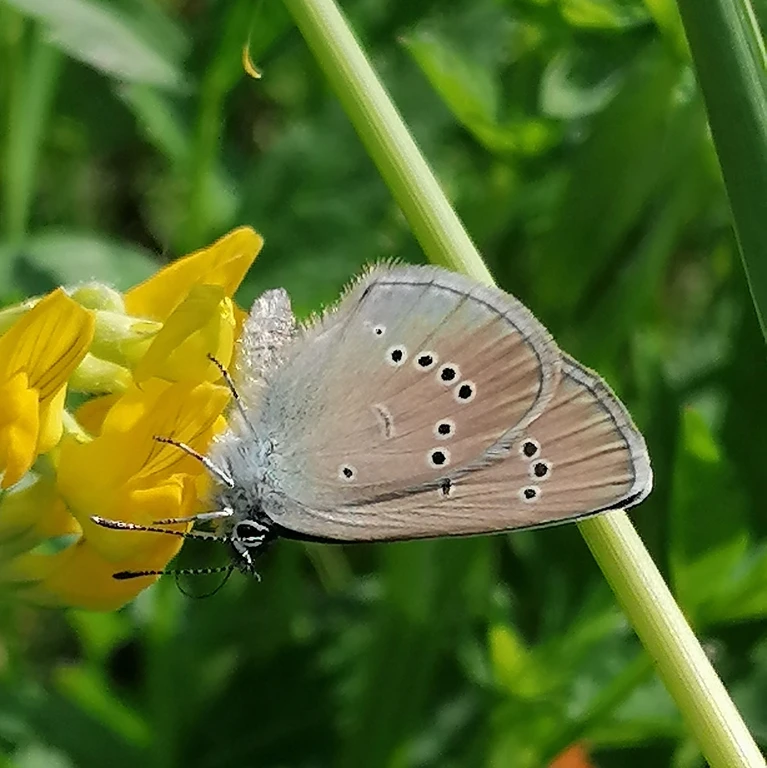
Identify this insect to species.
Cyaniris semiargus
